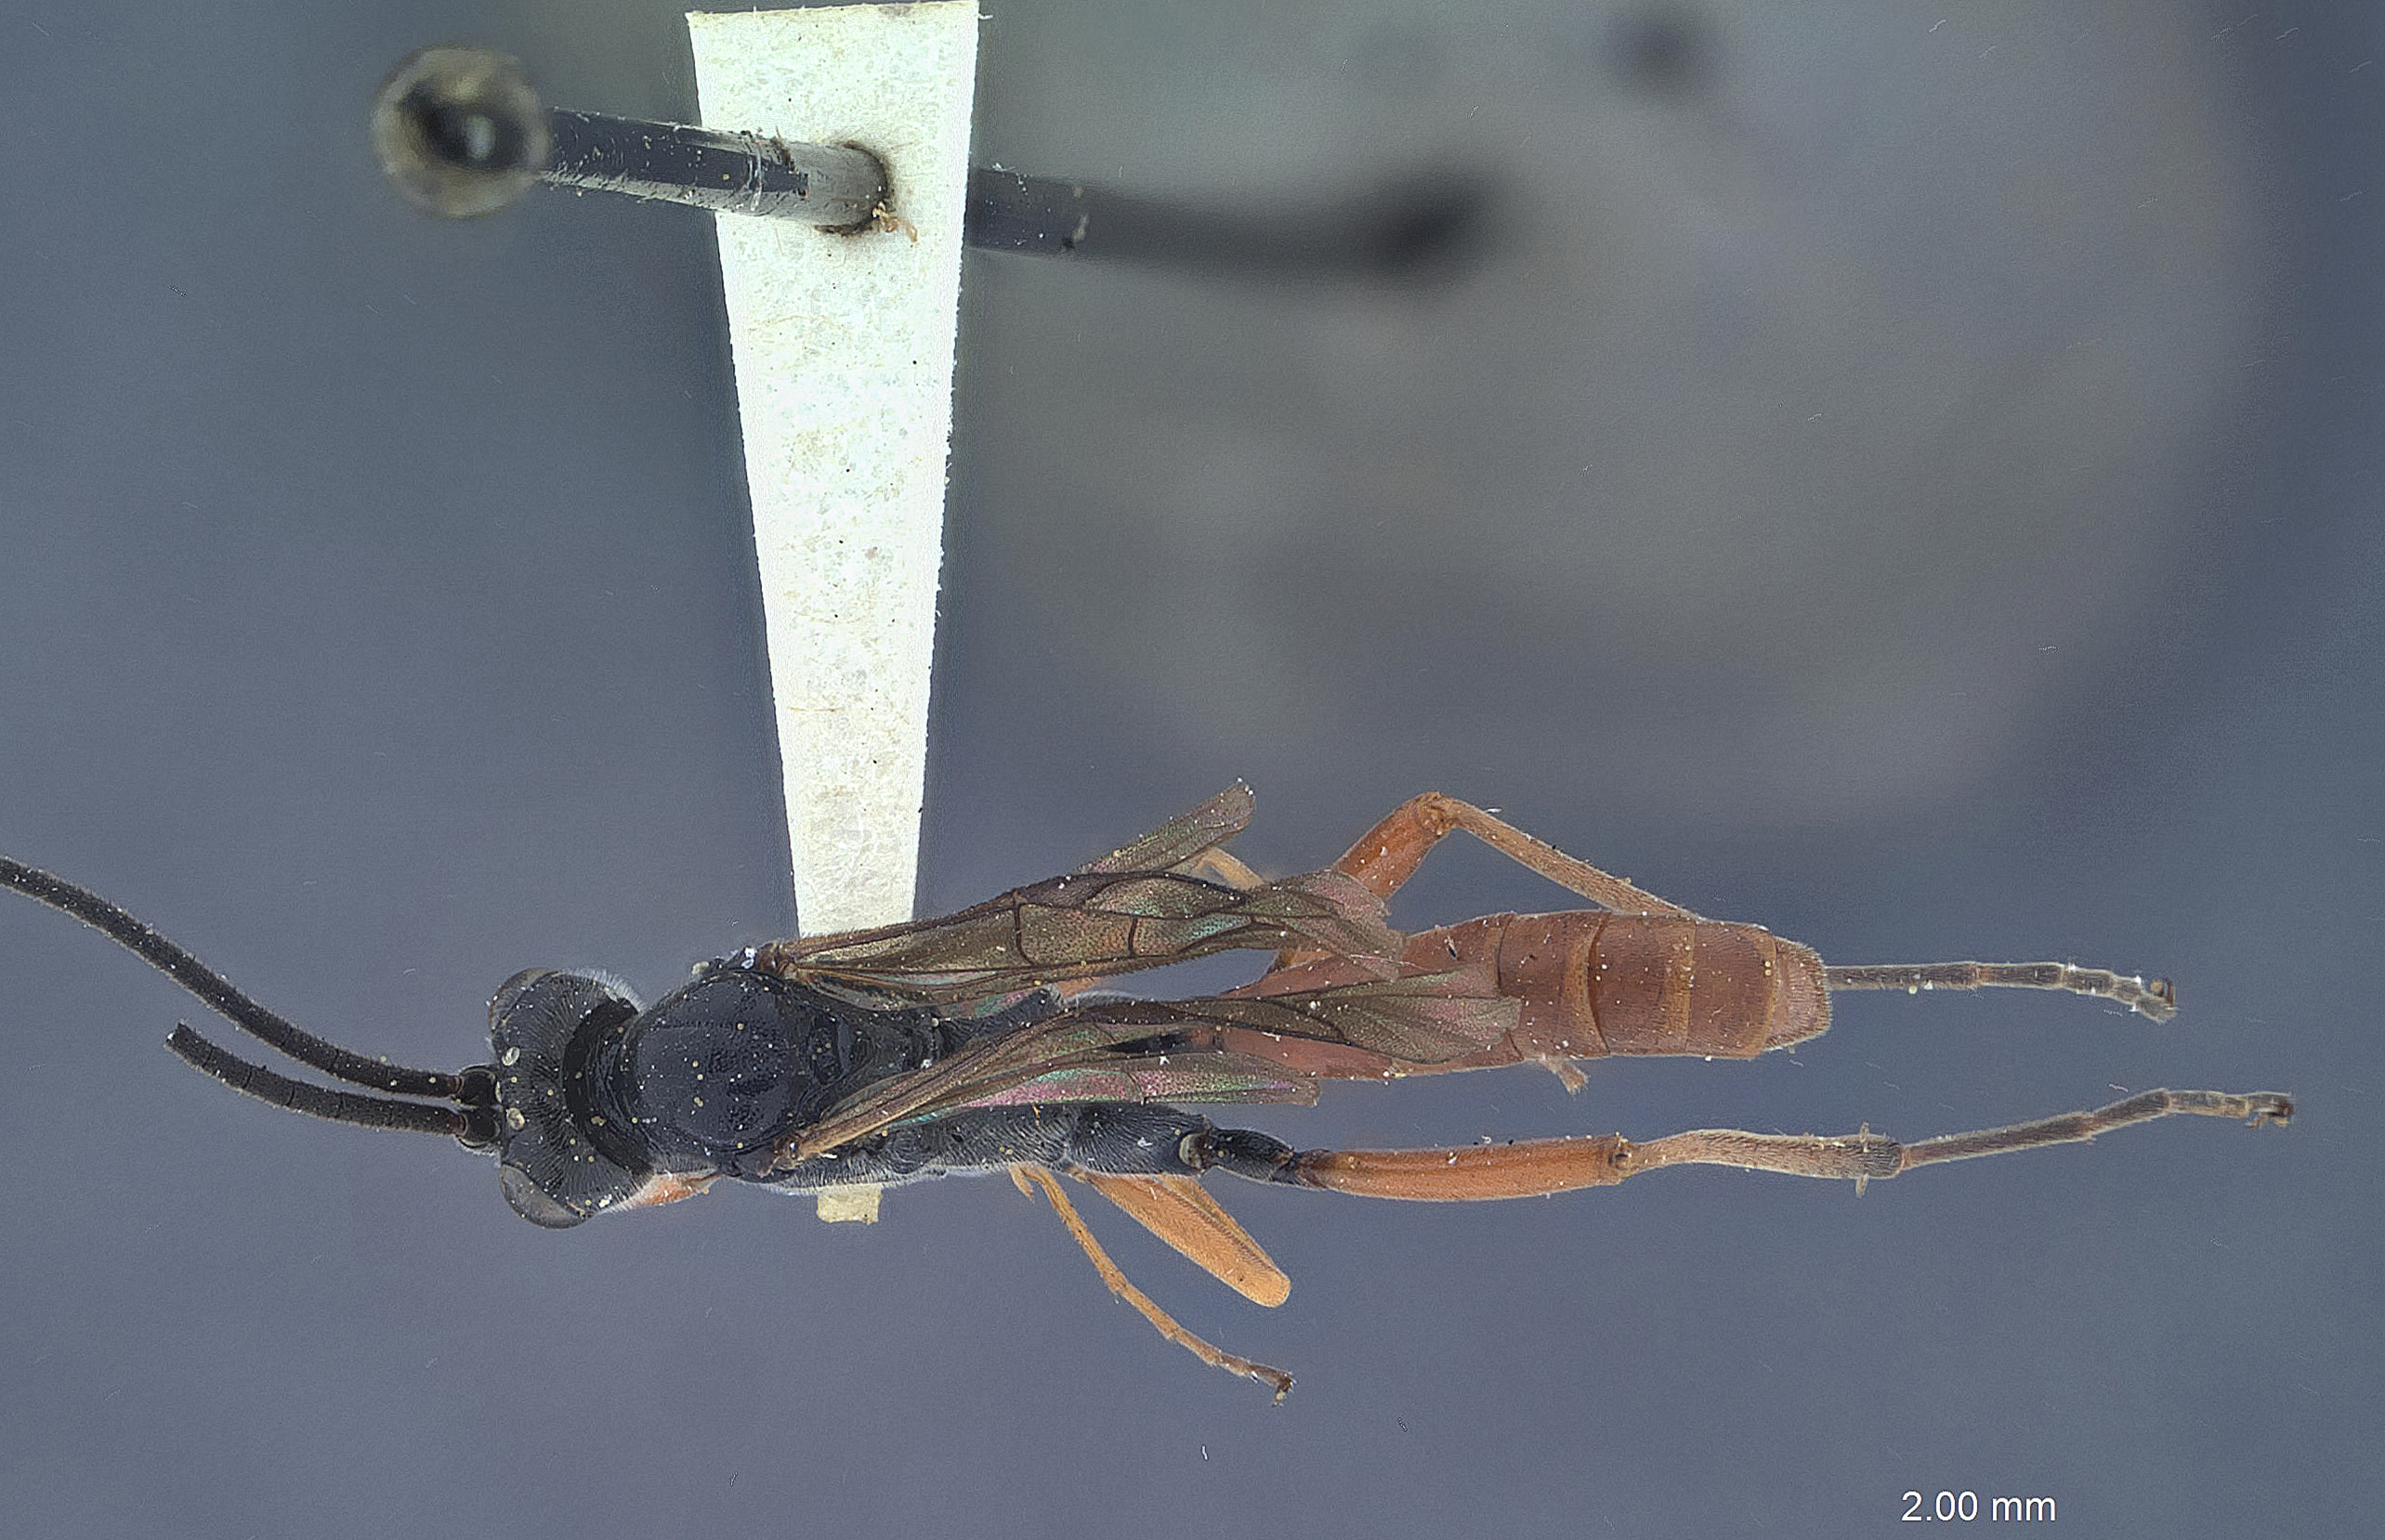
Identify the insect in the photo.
Trachysphyrus mentigus
